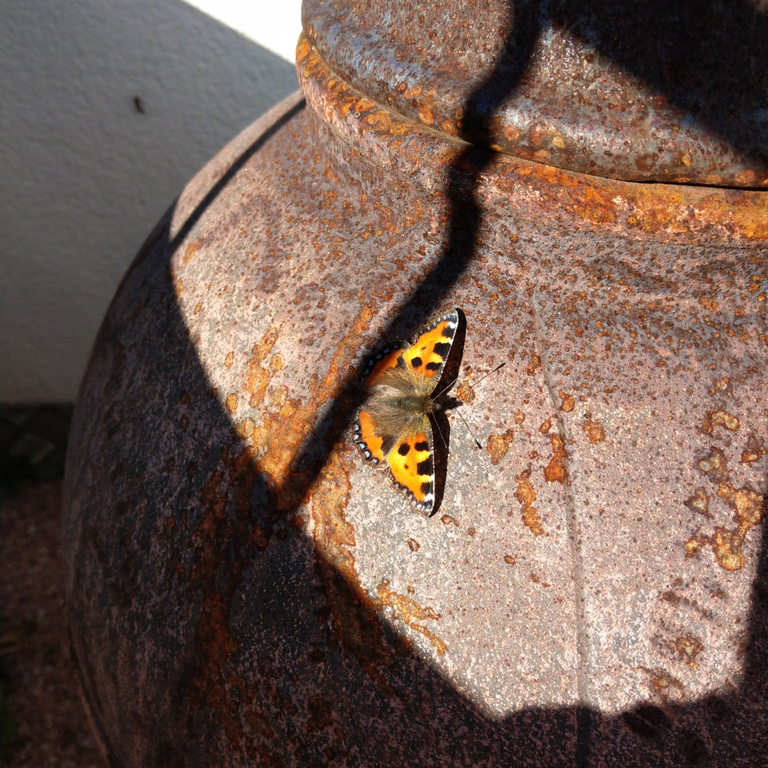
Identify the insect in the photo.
Aglais urticae
